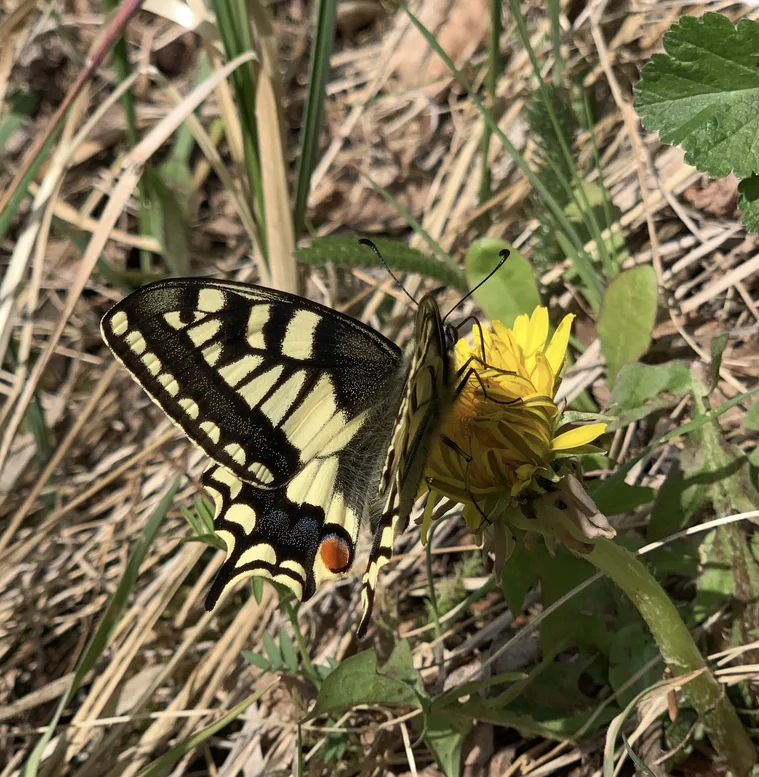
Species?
Papilio machaon
